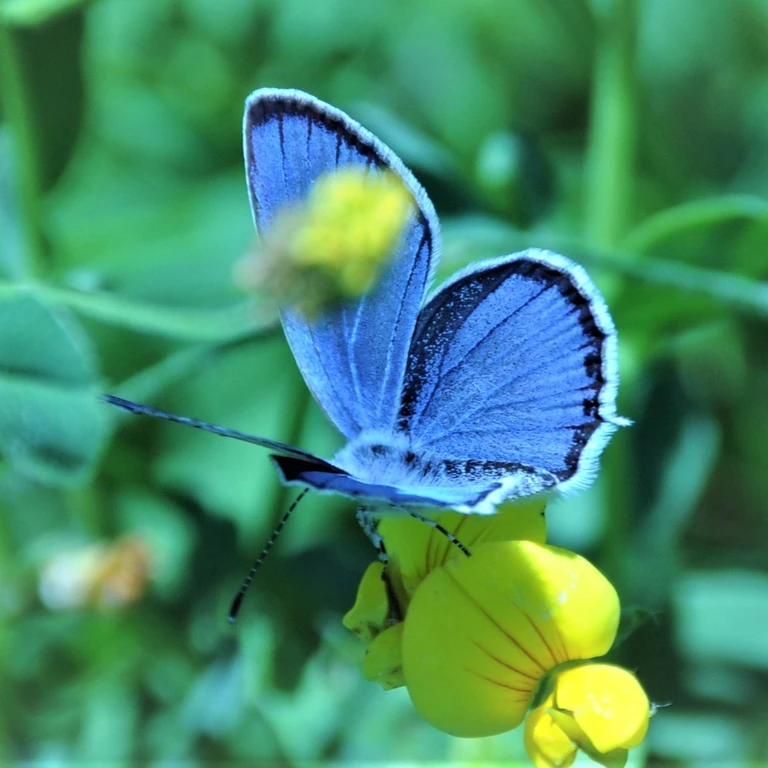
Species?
Cupido argiades (also Elkalyce argiades)
